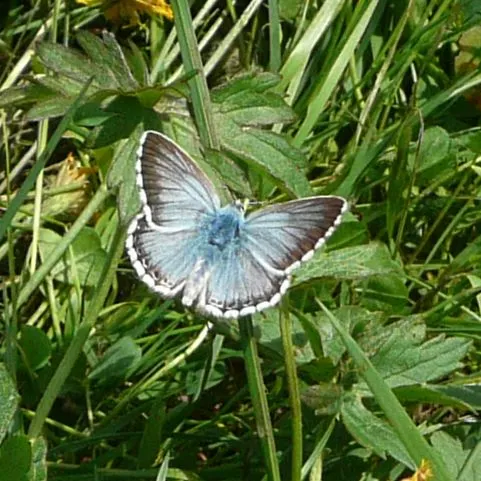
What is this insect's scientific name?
Lysandra coridon
